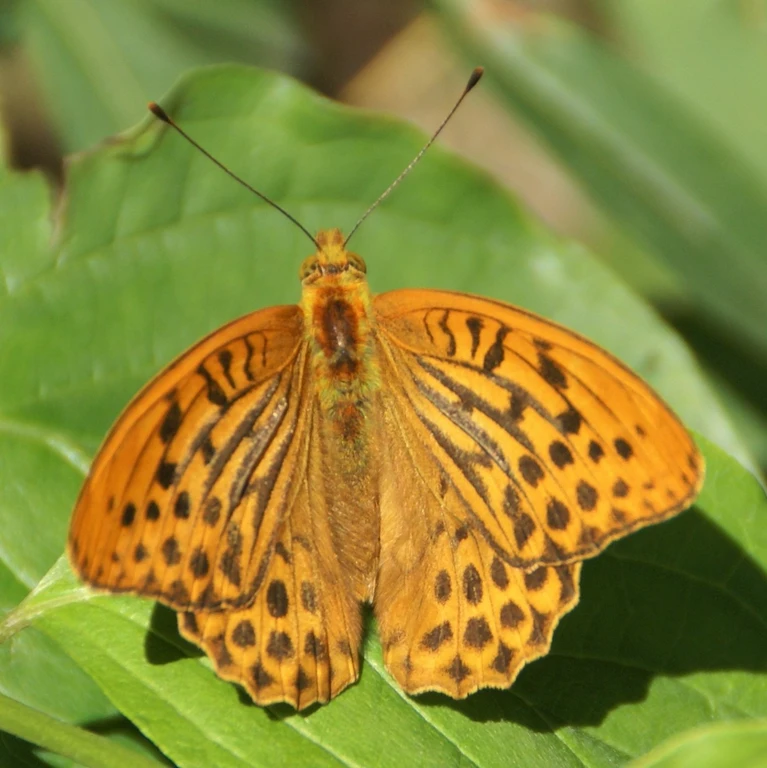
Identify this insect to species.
Argynnis paphia
